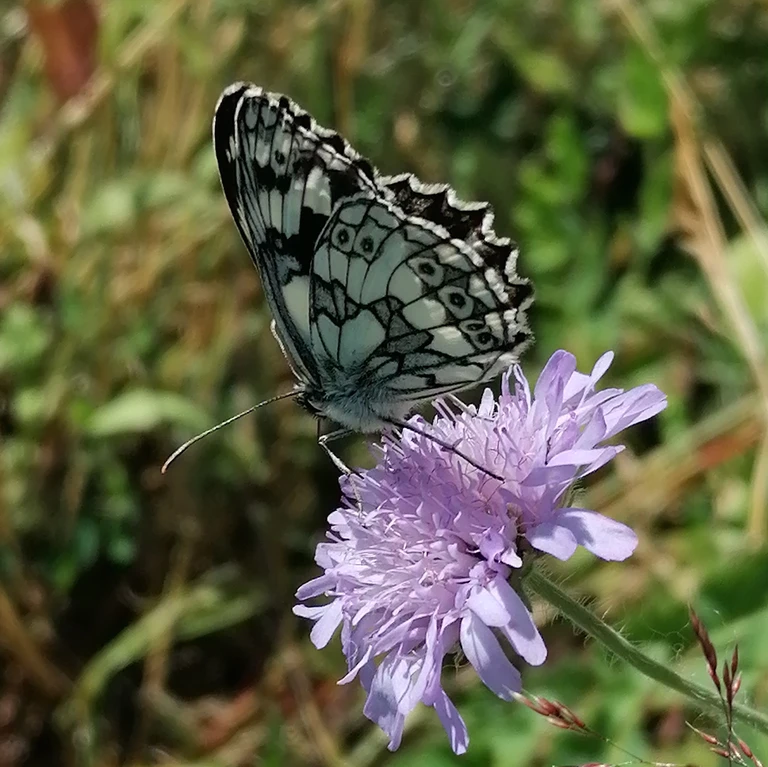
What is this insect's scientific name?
Melanargia galathea
